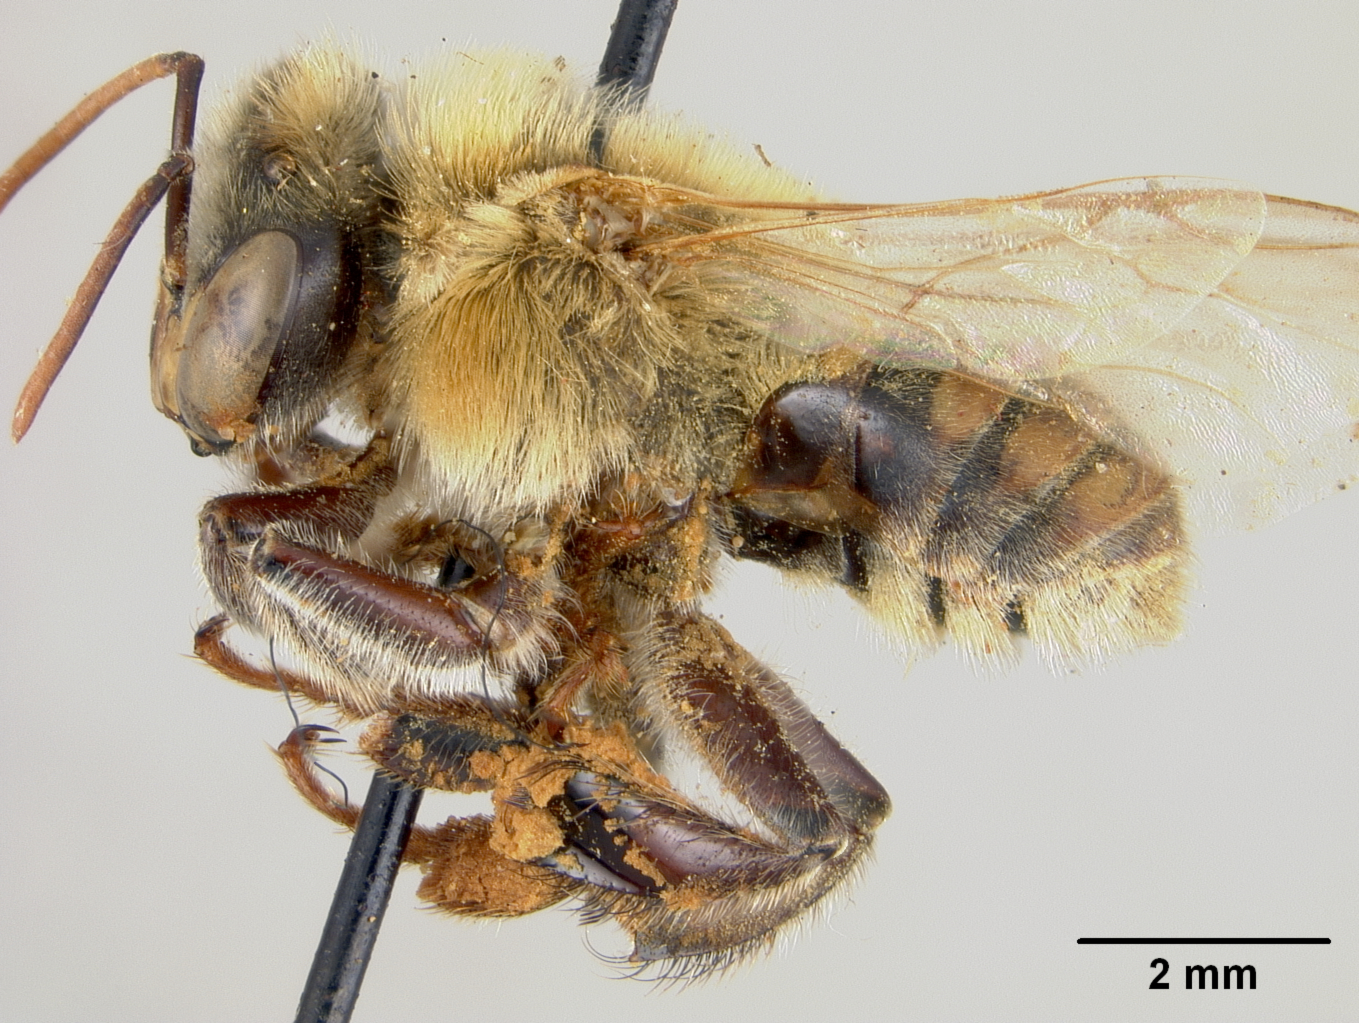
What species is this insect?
Melipona schausi
